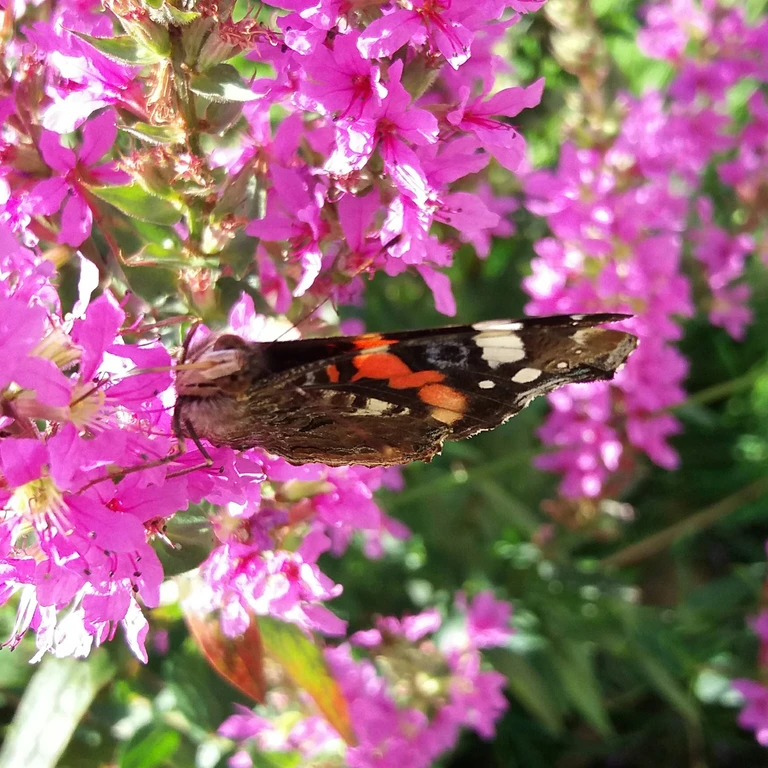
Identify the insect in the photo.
Vanessa atalanta
